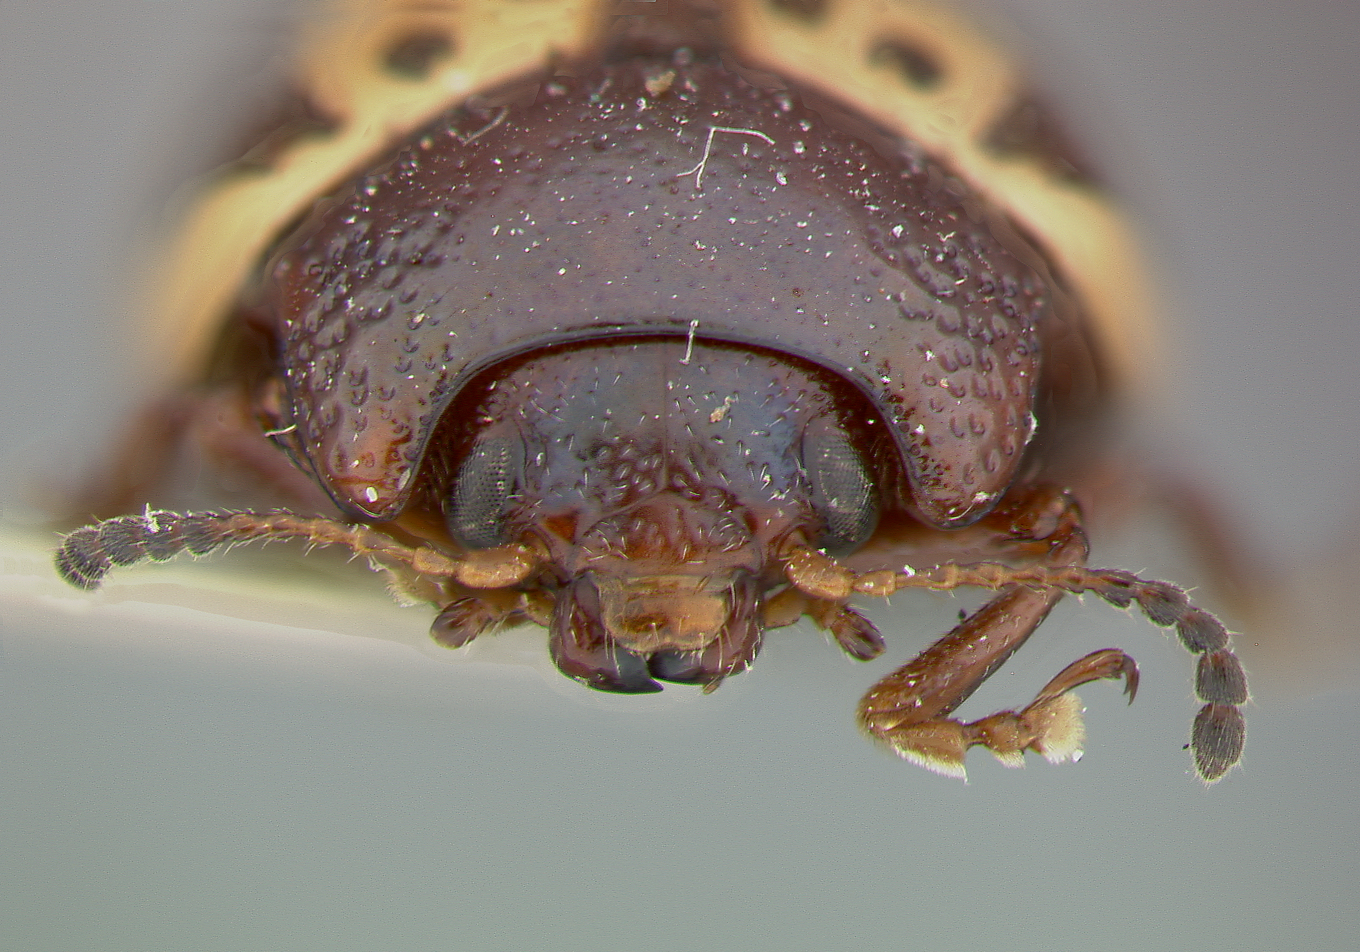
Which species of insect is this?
Zygogramma arizonica
